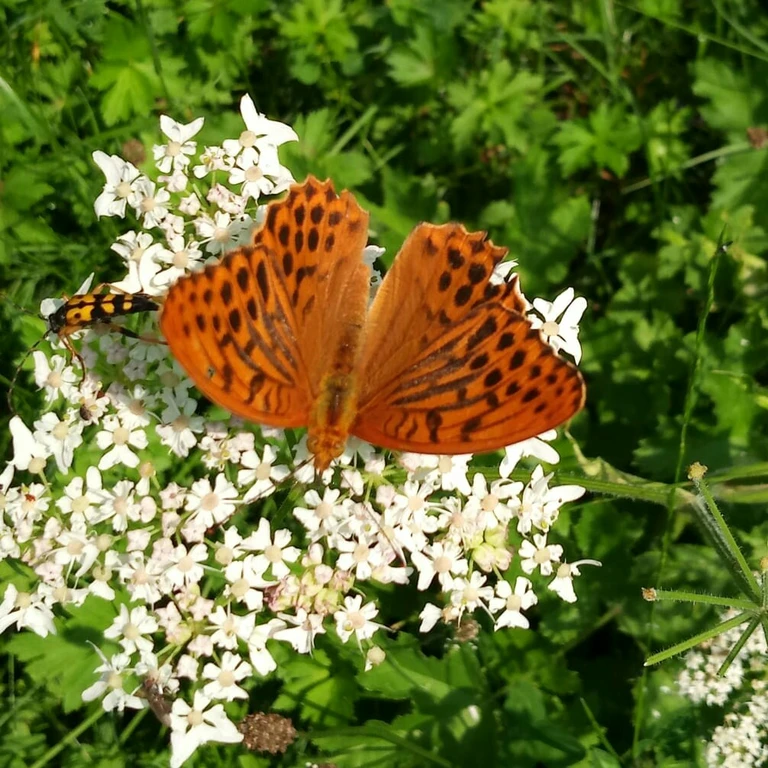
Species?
Argynnis paphia
